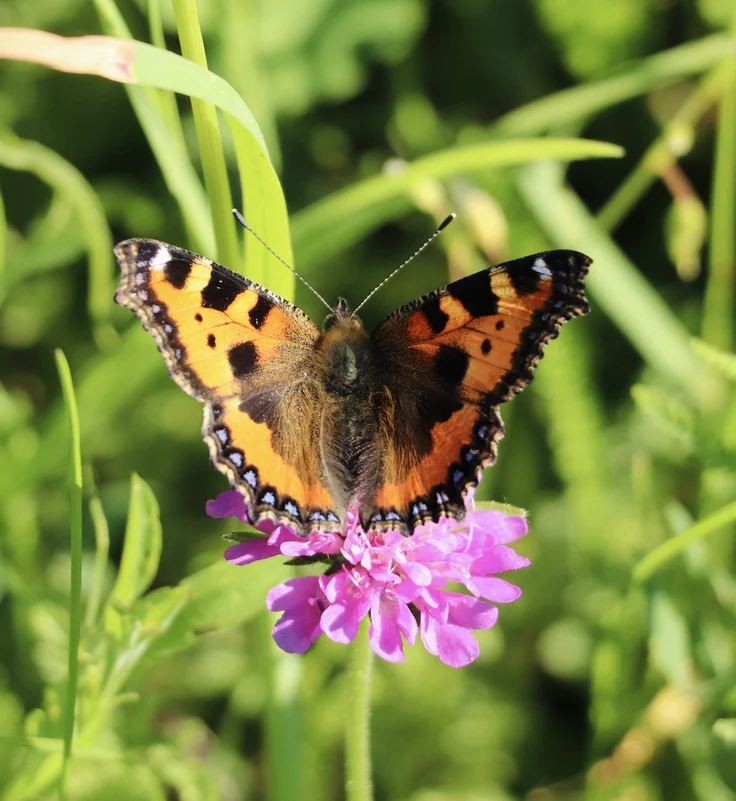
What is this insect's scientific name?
Aglais urticae
